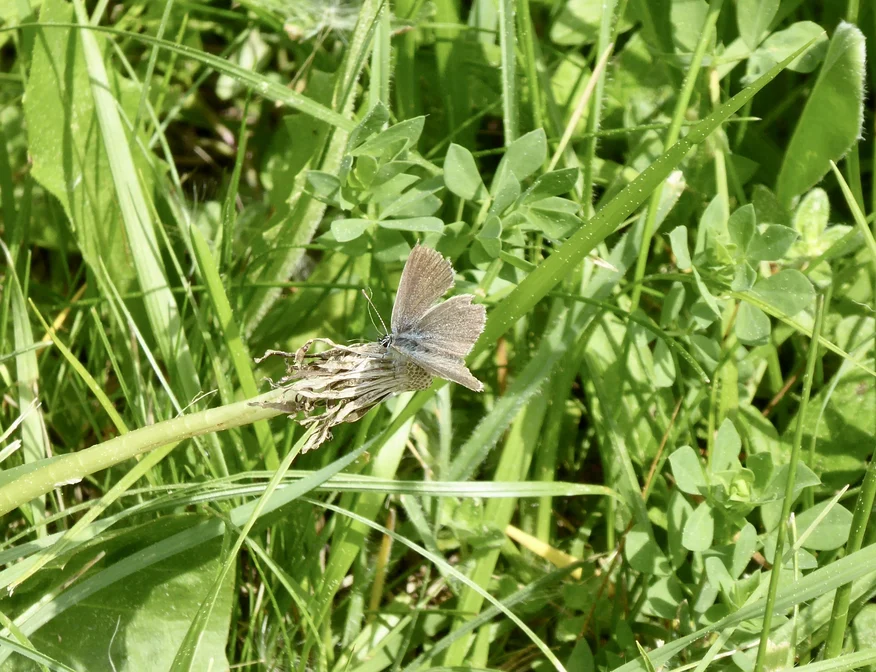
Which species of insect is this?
Cupido minimus
